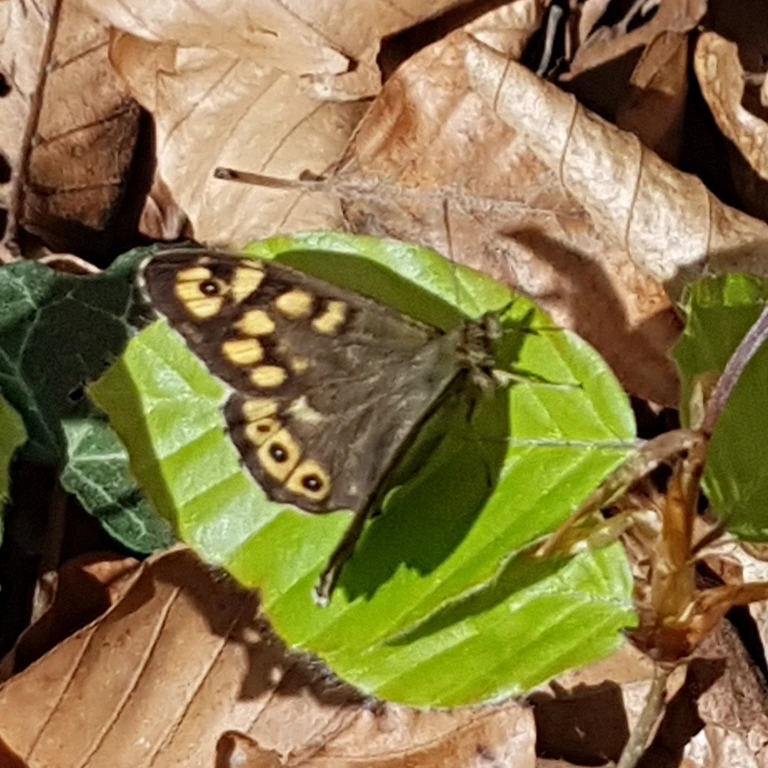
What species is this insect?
Pararge aegeria
